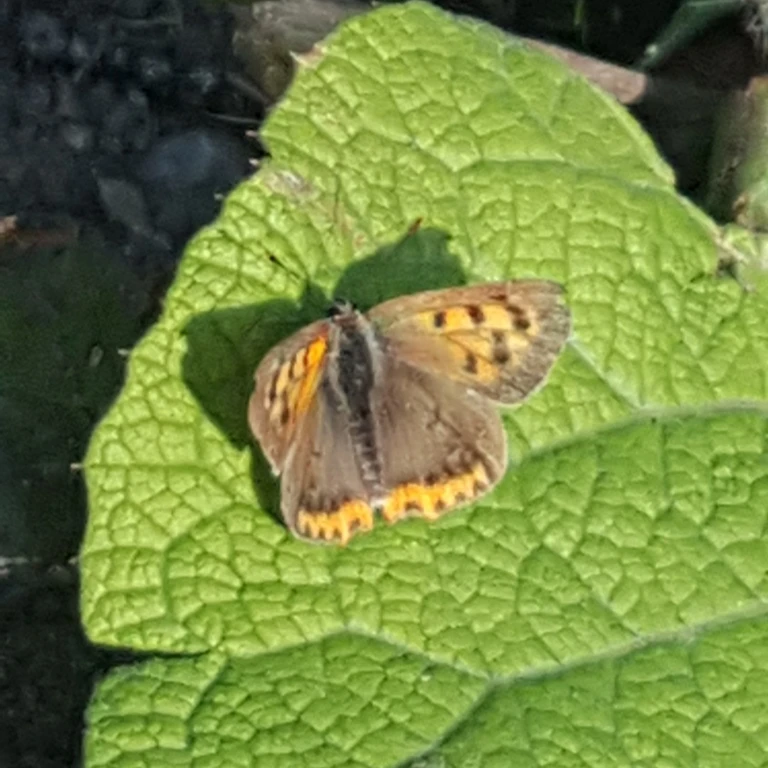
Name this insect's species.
Lycaena phlaeas
